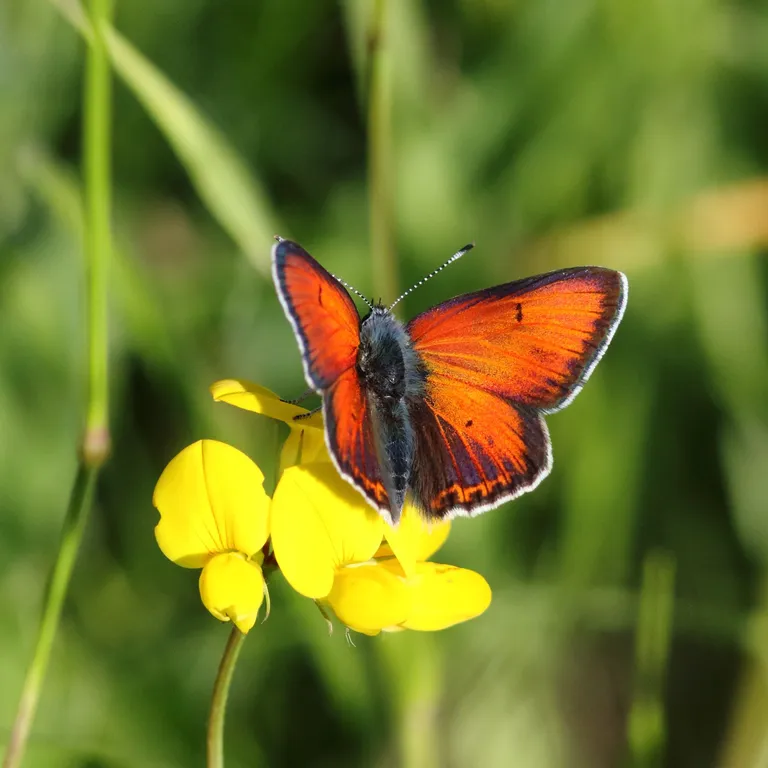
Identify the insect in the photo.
Lycaena hippothoe (also Palaeochrysophanus hippothoe)
